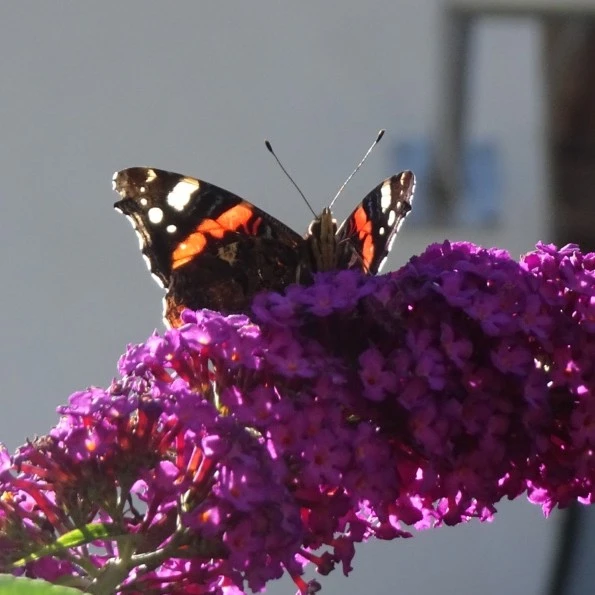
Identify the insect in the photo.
Vanessa atalanta
